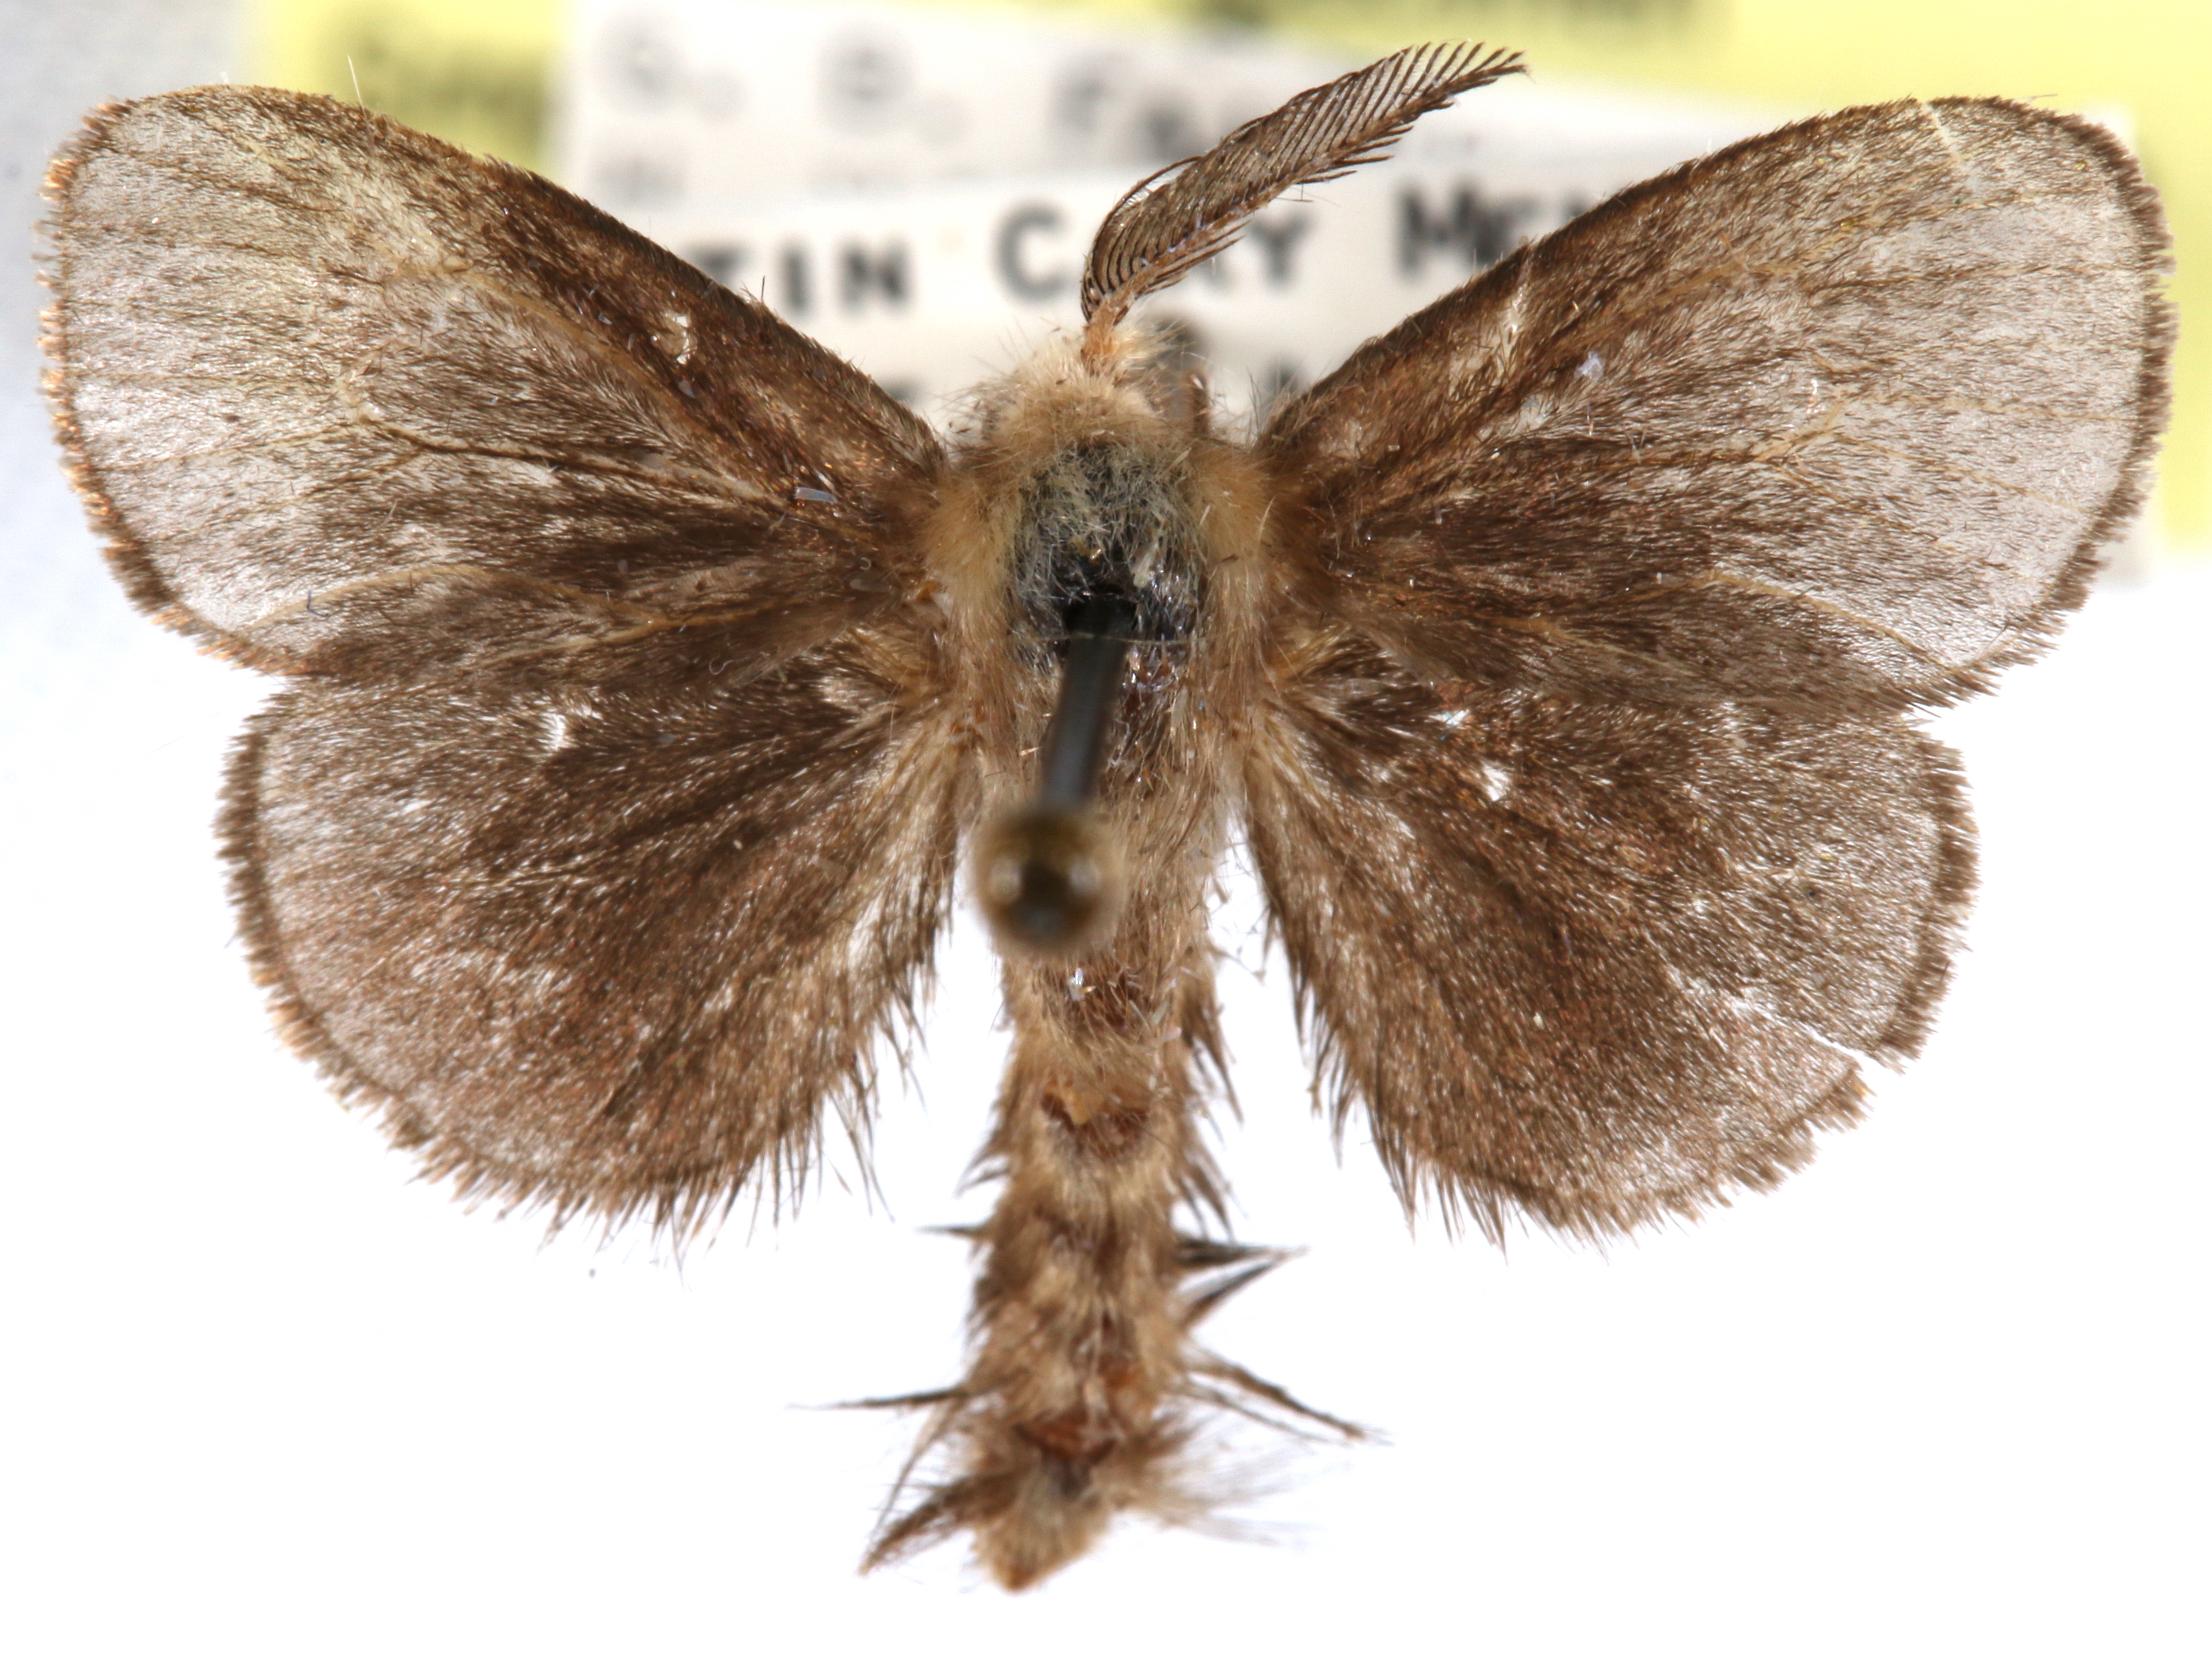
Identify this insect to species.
Basicladus tracyi
